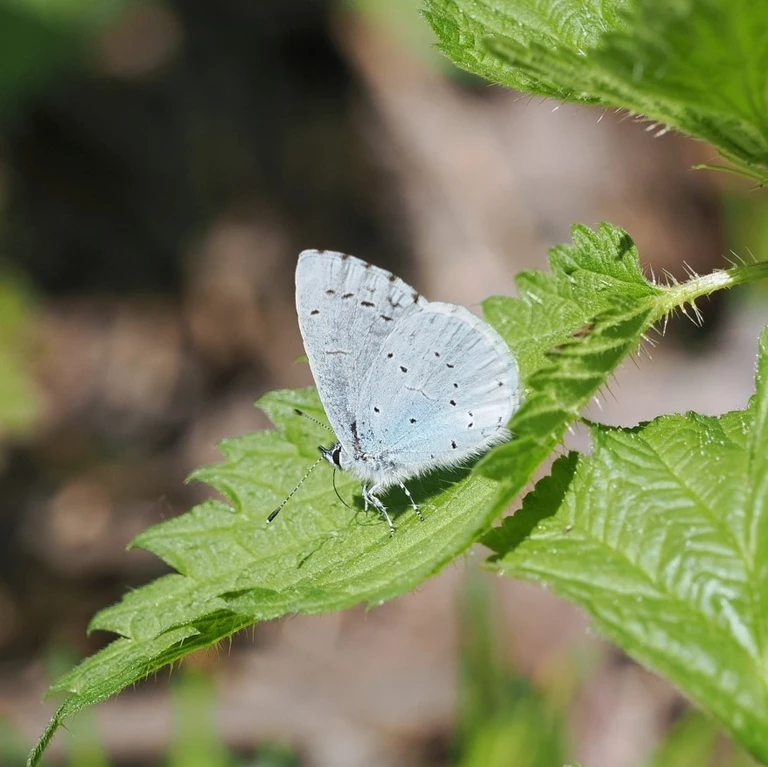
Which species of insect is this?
Celastrina argiolus
